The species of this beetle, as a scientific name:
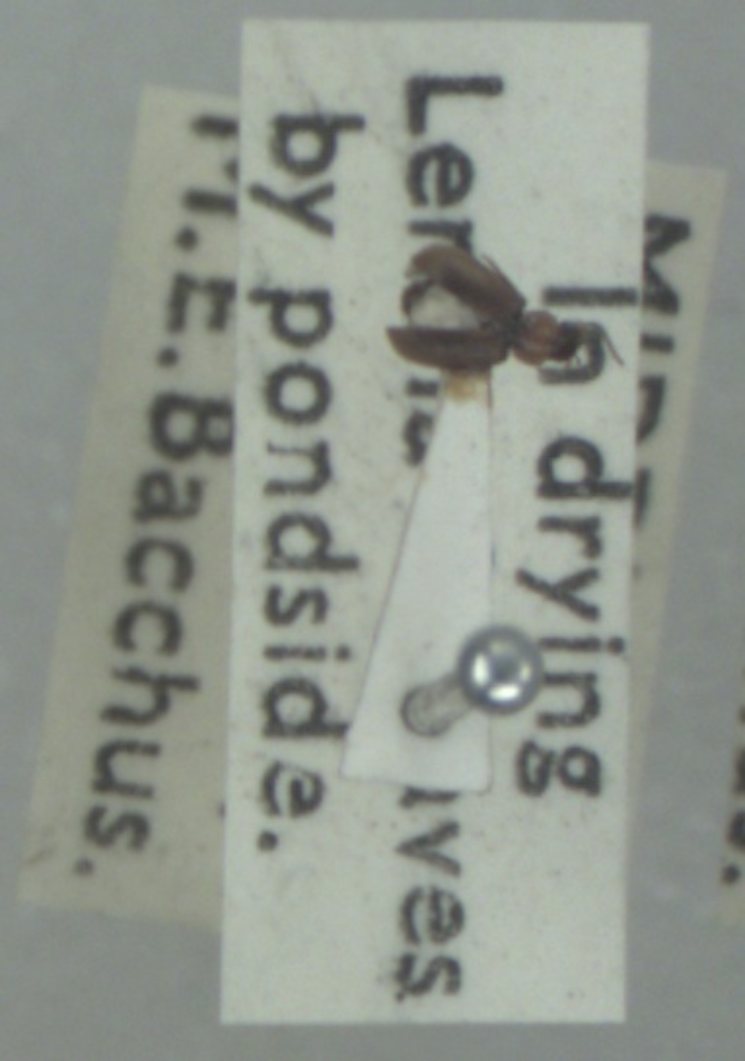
Acupalpus dubius
